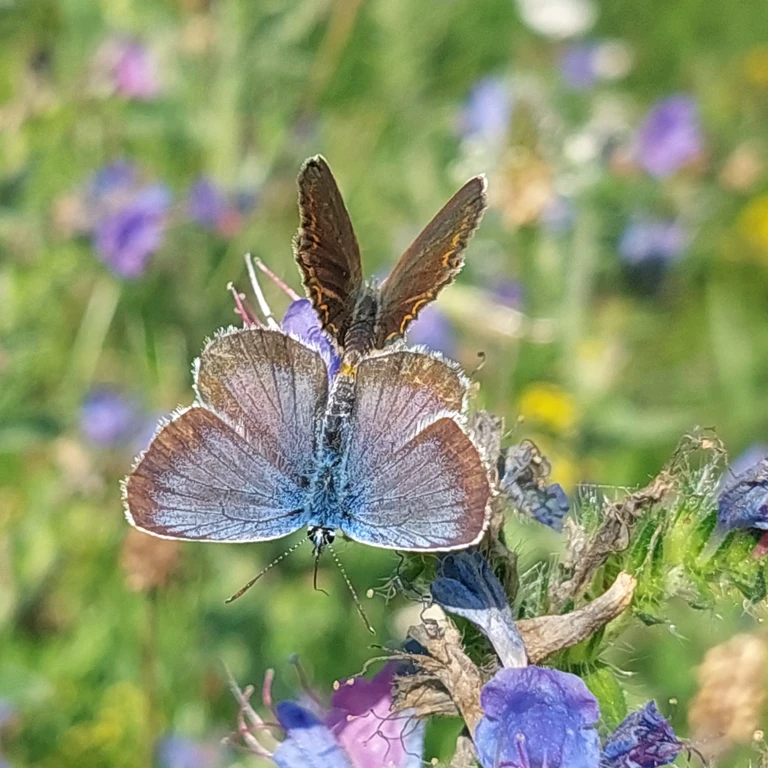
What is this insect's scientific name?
Plebejus argus
